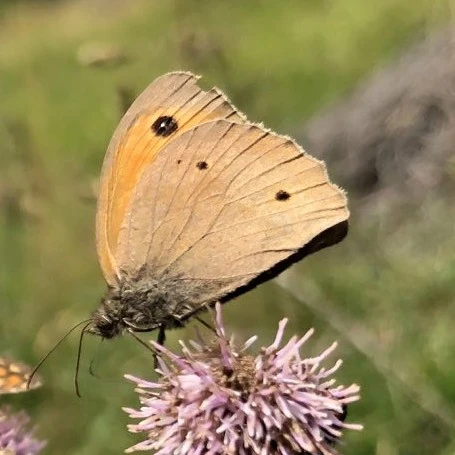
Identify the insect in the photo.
Maniola jurtina
